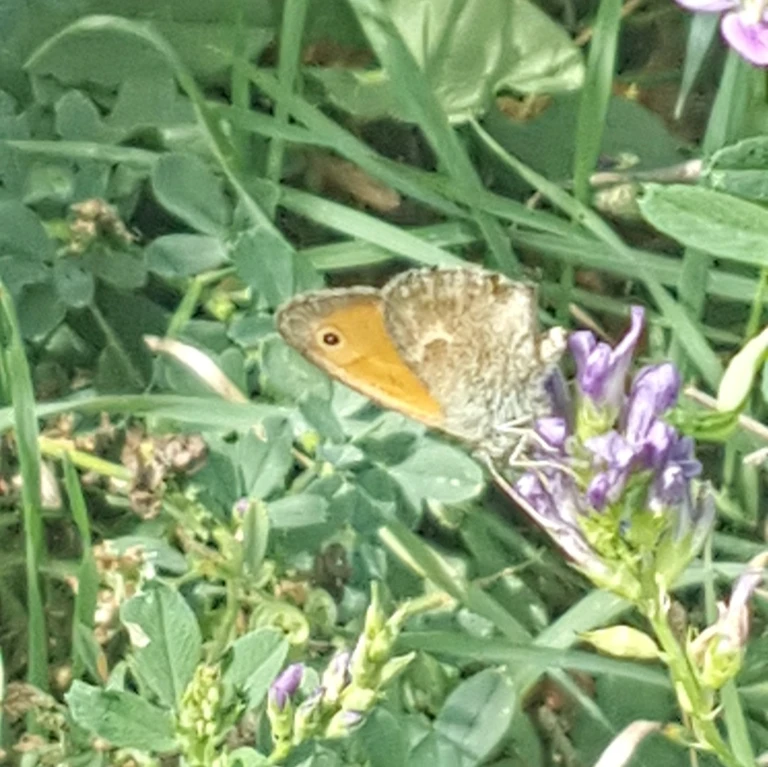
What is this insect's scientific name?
Coenonympha pamphilus
